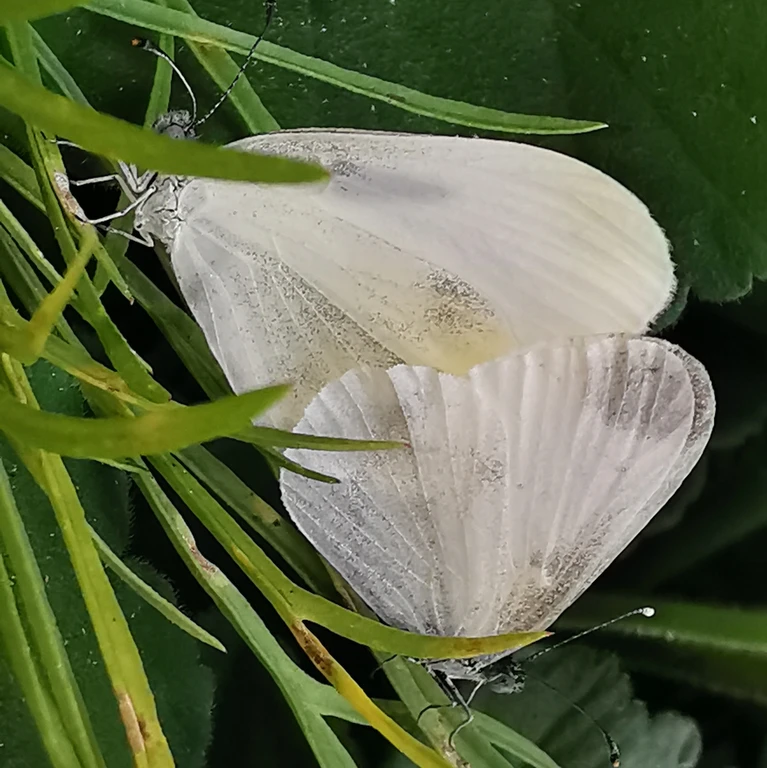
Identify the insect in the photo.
Leptidea sinapis/juvernica
